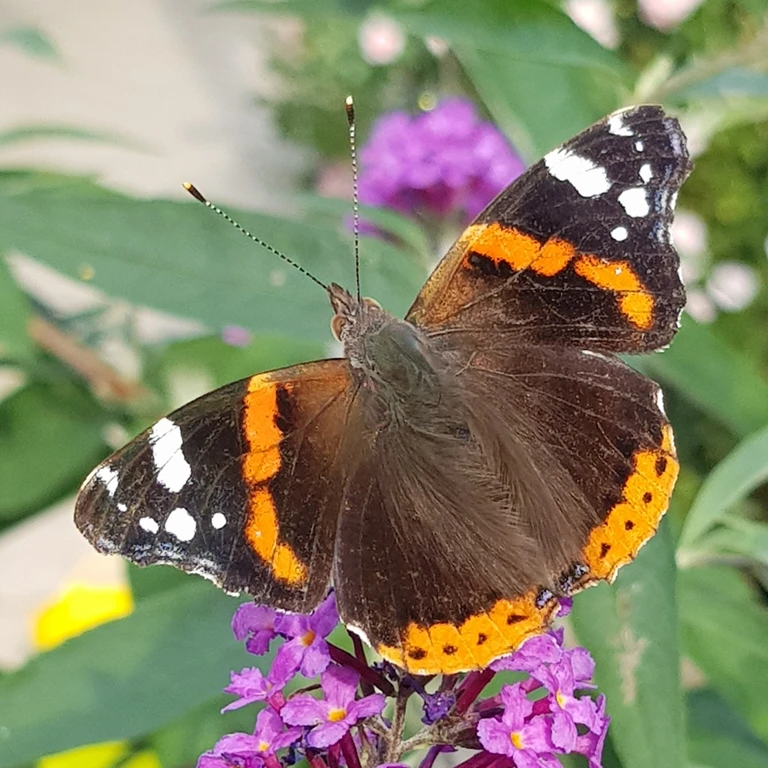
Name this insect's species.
Vanessa atalanta
